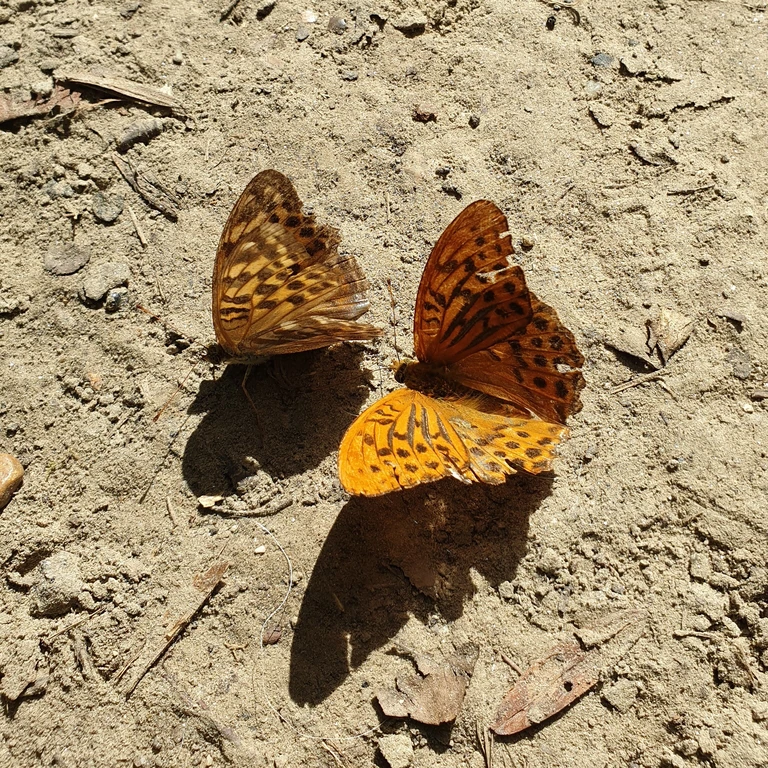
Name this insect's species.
Argynnis paphia
